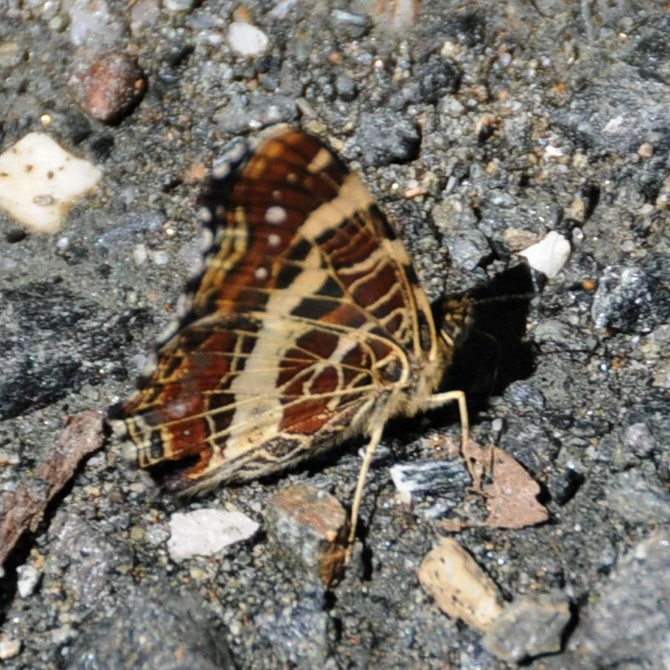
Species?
Araschnia levana
